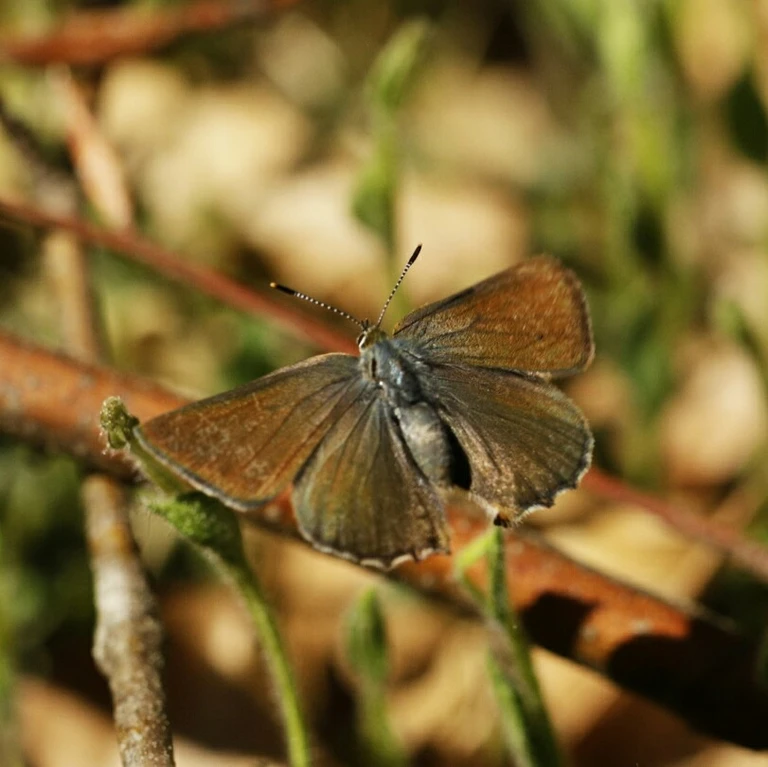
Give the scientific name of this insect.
Callophrys rubi
